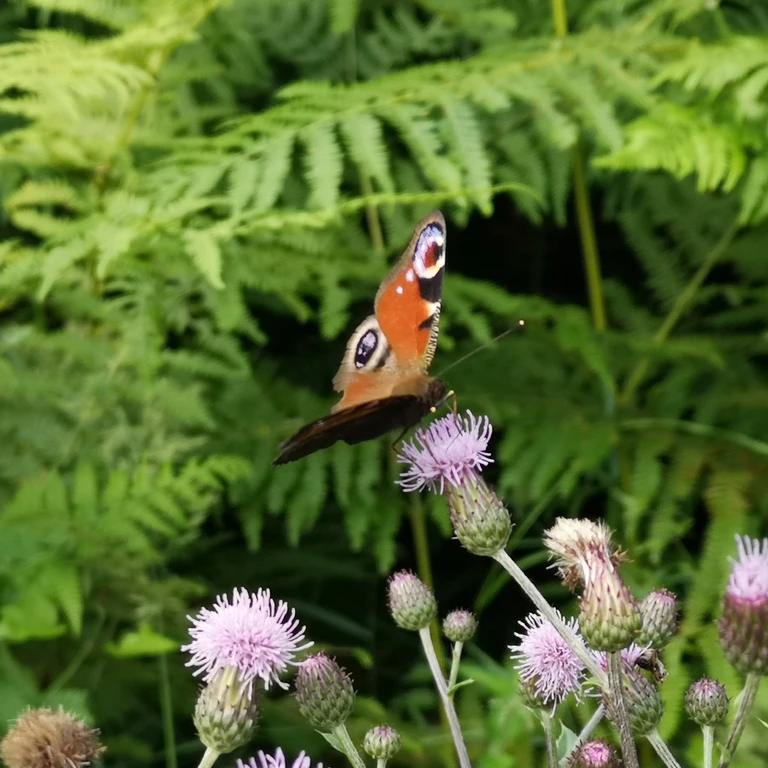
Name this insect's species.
Aglais io
